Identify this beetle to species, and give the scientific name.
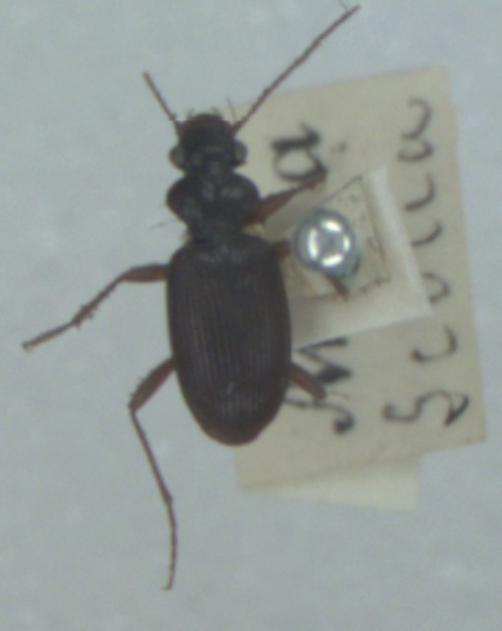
Leistus ferrugineus
